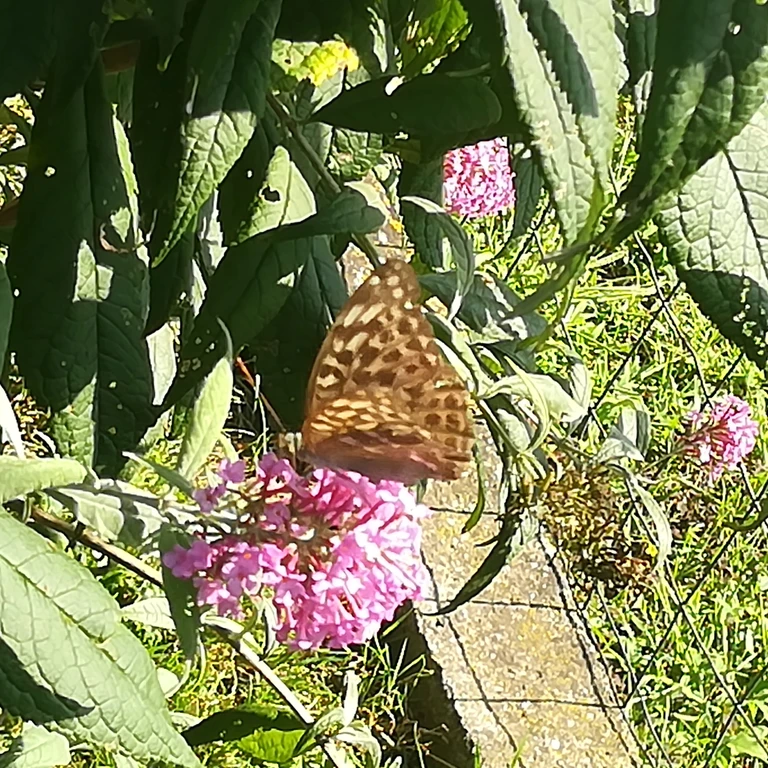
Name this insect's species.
Argynnis paphia
